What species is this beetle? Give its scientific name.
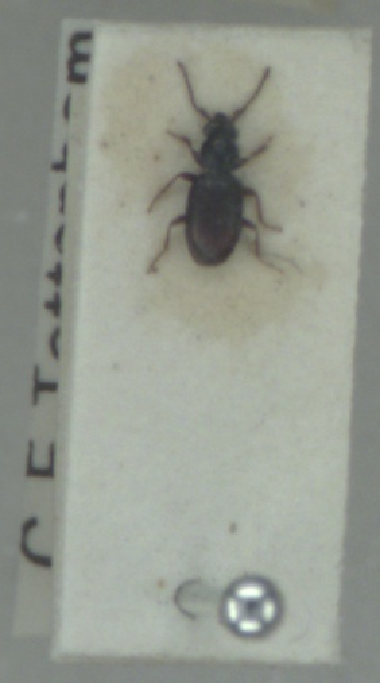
Bembidion normannum
